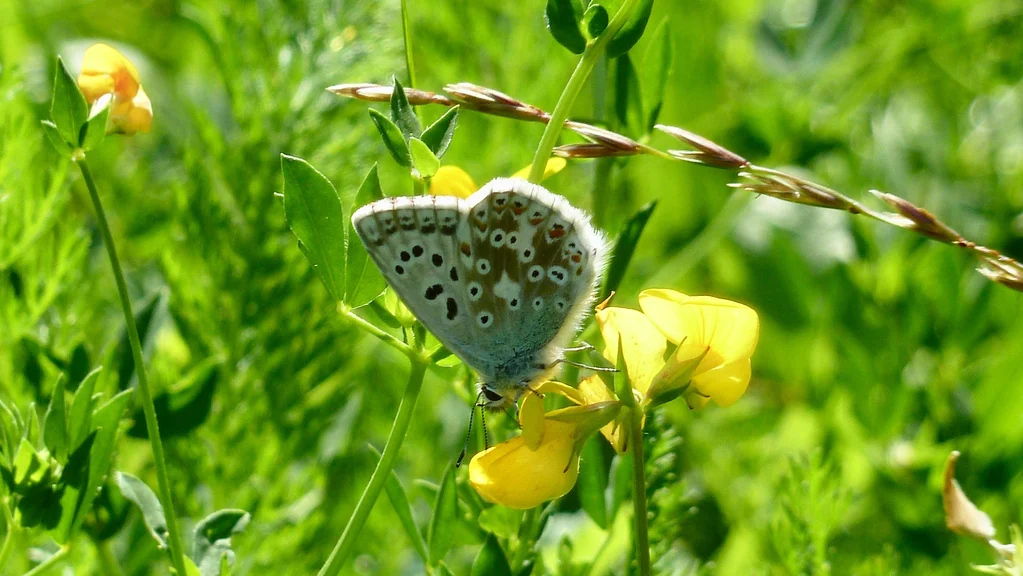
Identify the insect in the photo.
Lysandra coridon
